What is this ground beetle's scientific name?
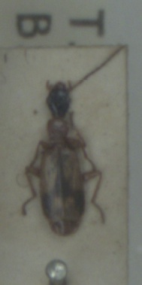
Demetrias imperialis
